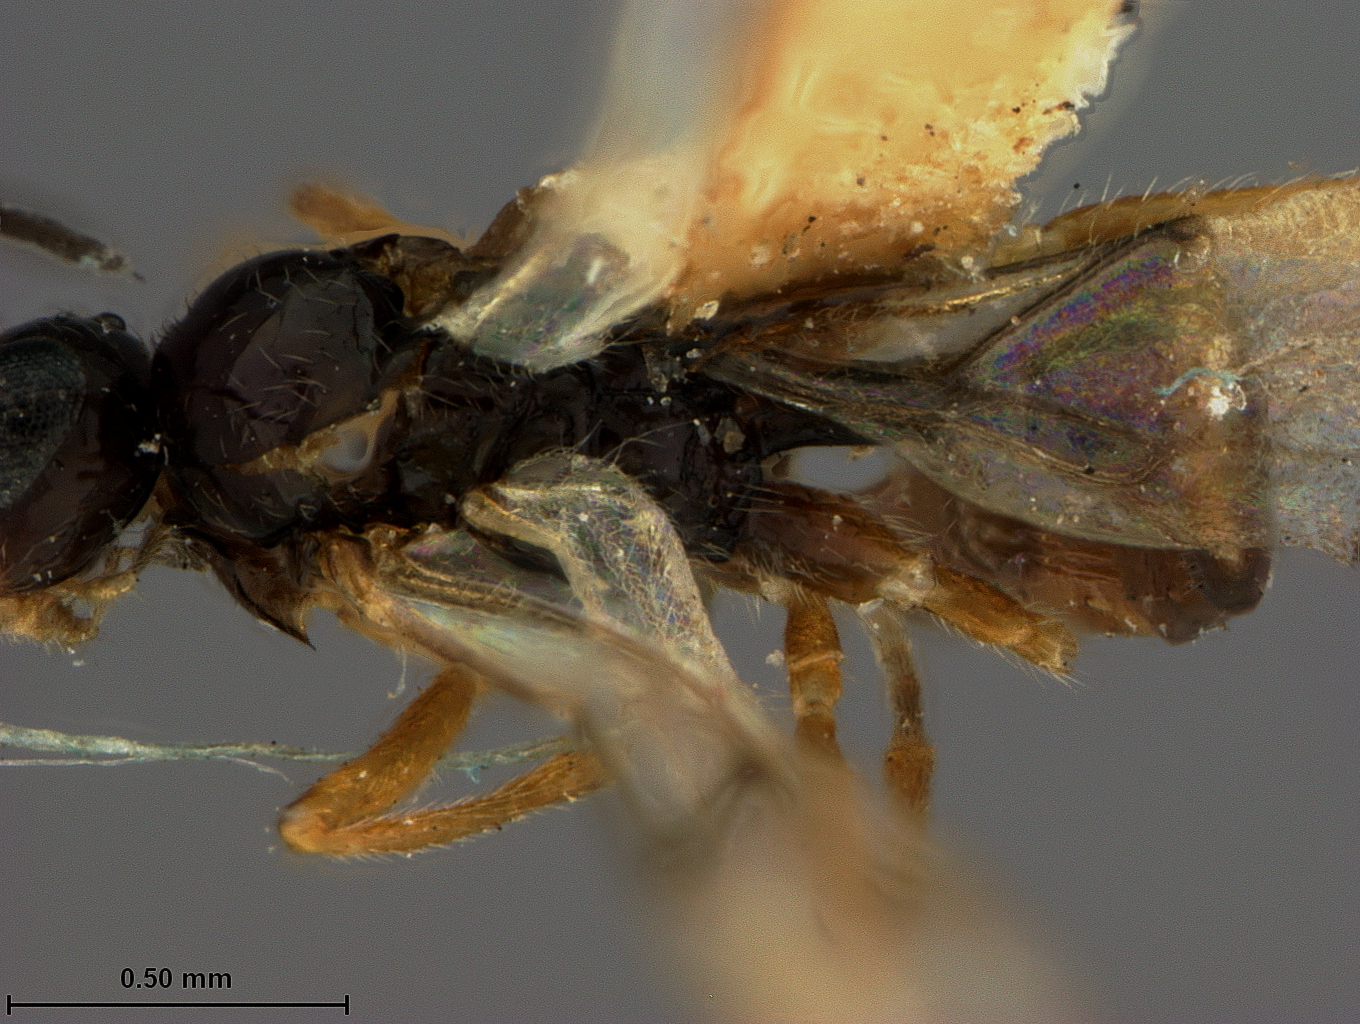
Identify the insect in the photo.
Aphidius glacialis
